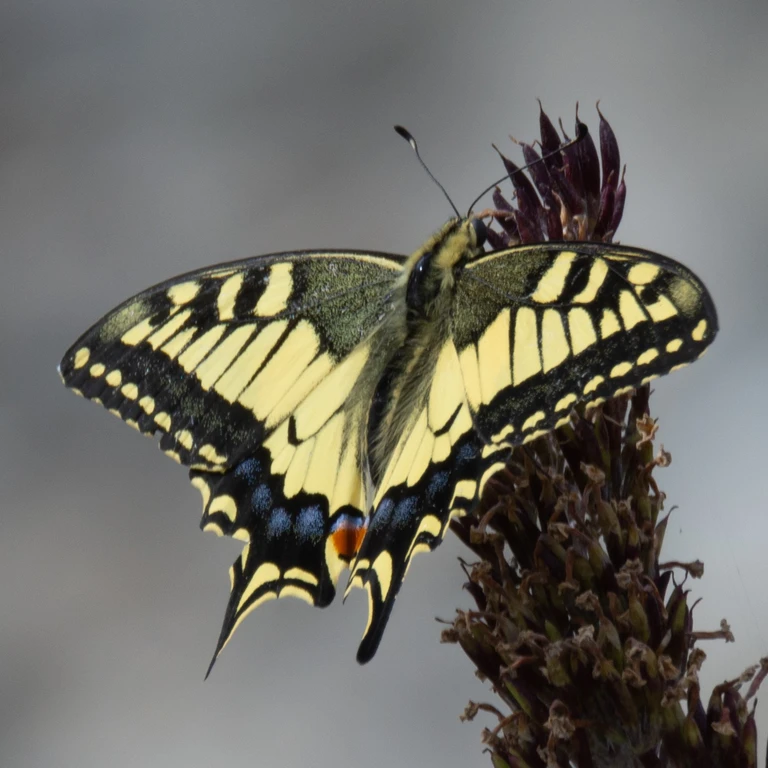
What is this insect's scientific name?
Papilio machaon
